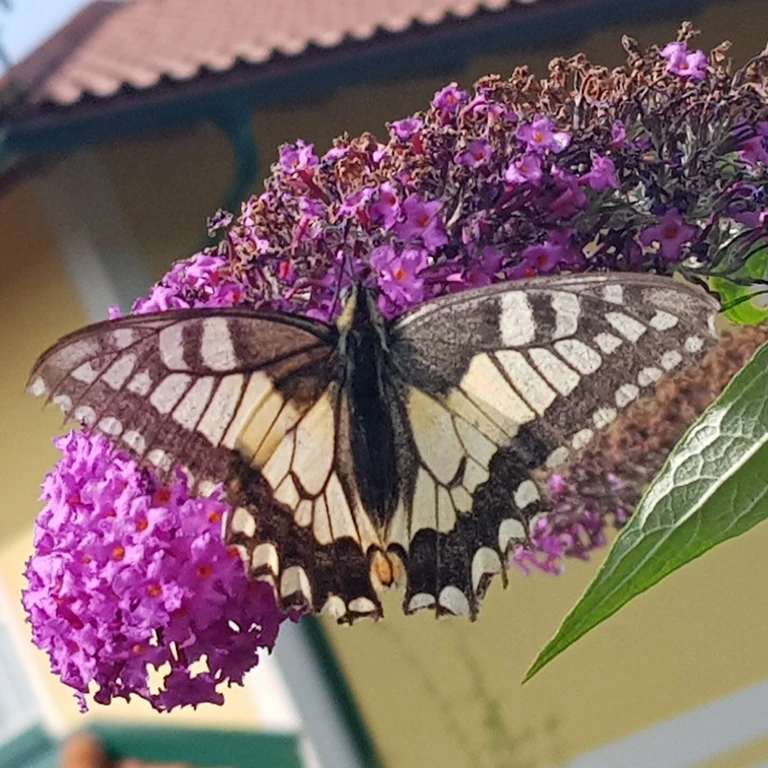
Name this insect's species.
Papilio machaon
